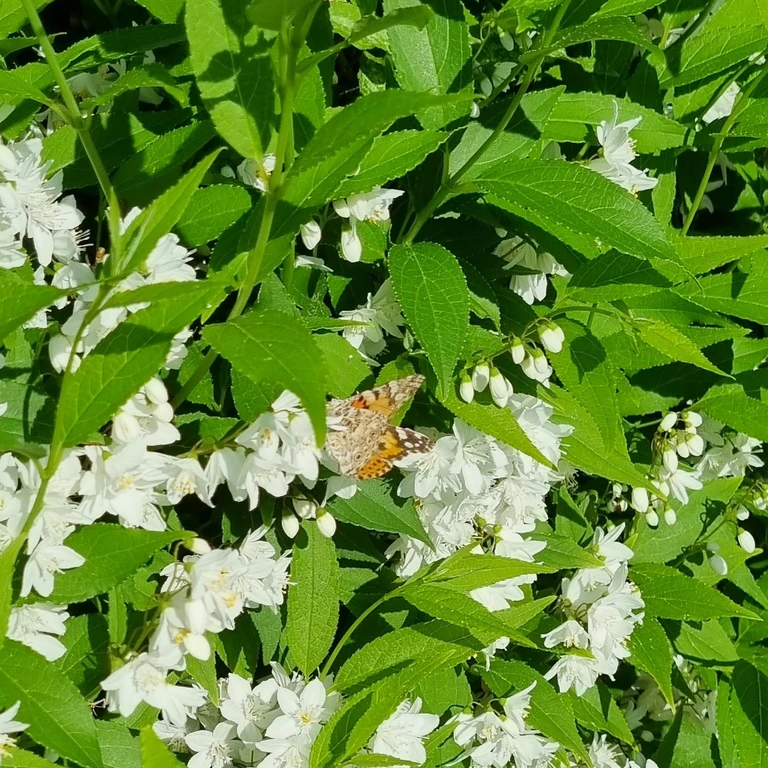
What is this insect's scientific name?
Vanessa cardui
